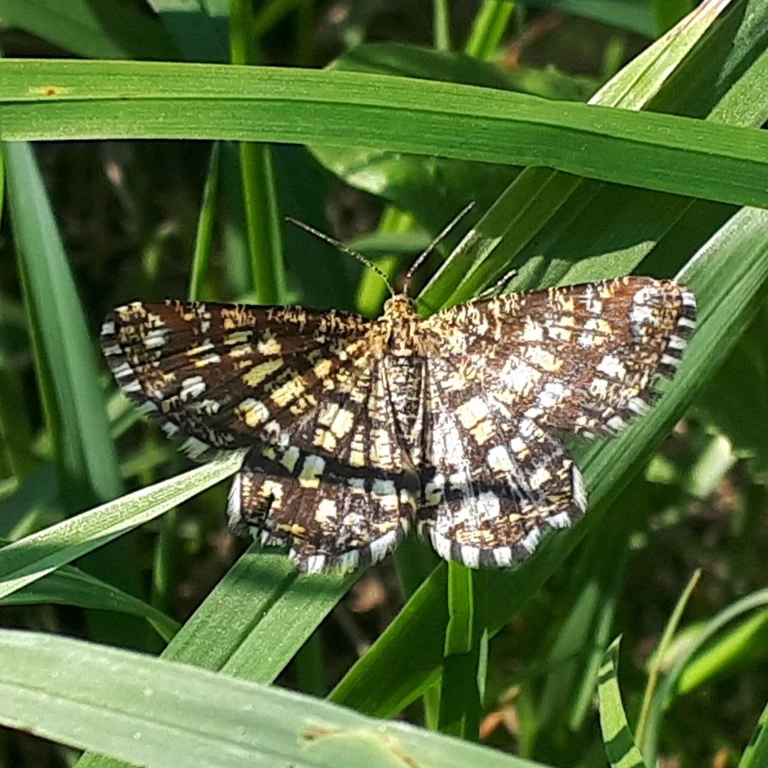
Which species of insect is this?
Chiasmia clathrata
